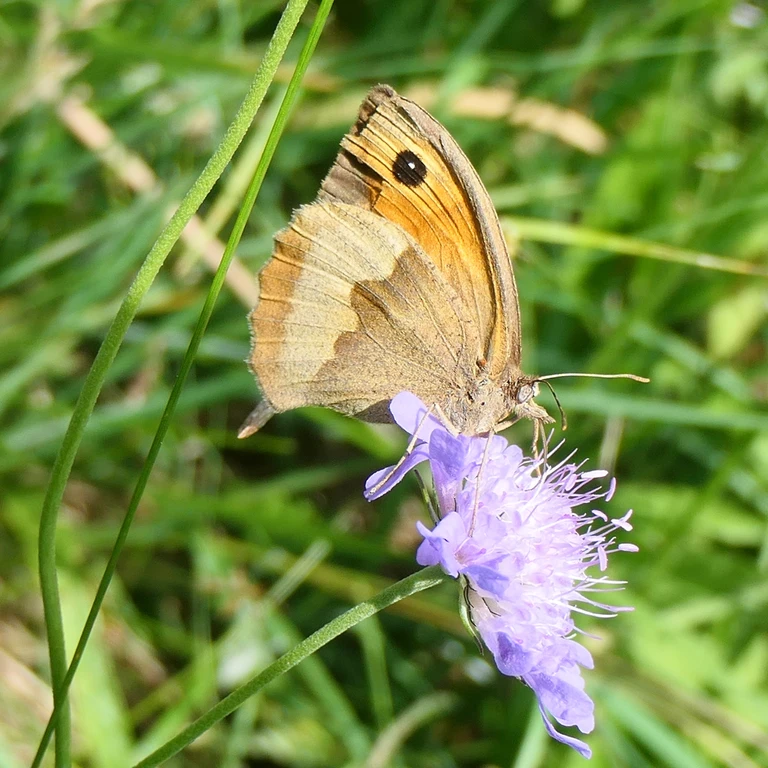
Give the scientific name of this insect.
Maniola jurtina
